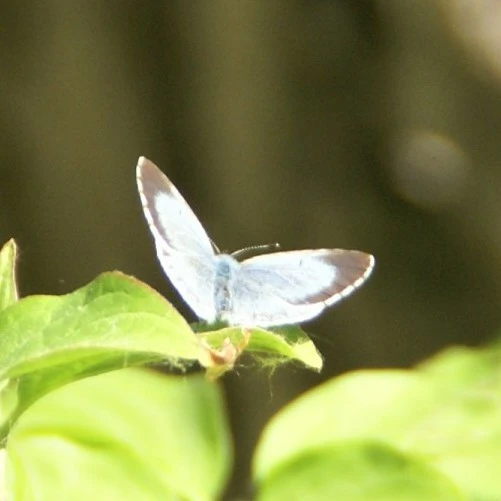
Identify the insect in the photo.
Celastrina argiolus
